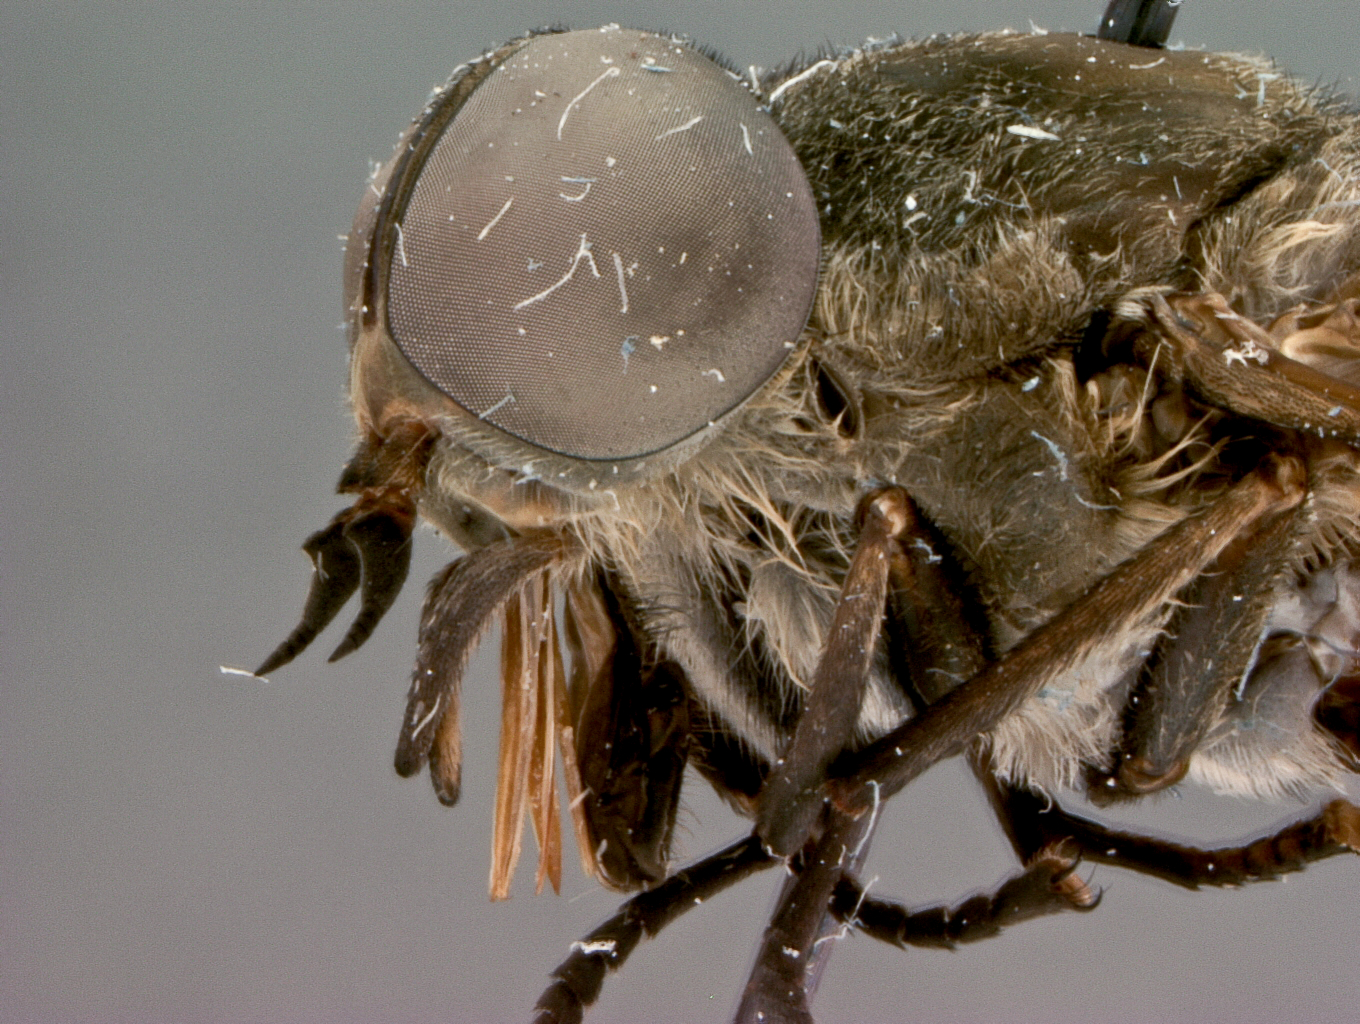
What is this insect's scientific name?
Tabanus attenuatus (also Tabanus abattenuis)
